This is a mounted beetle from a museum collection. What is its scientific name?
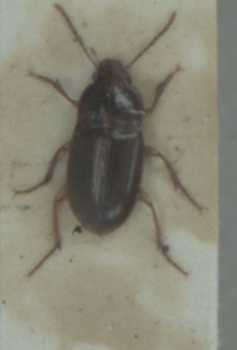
Amara bifrons
